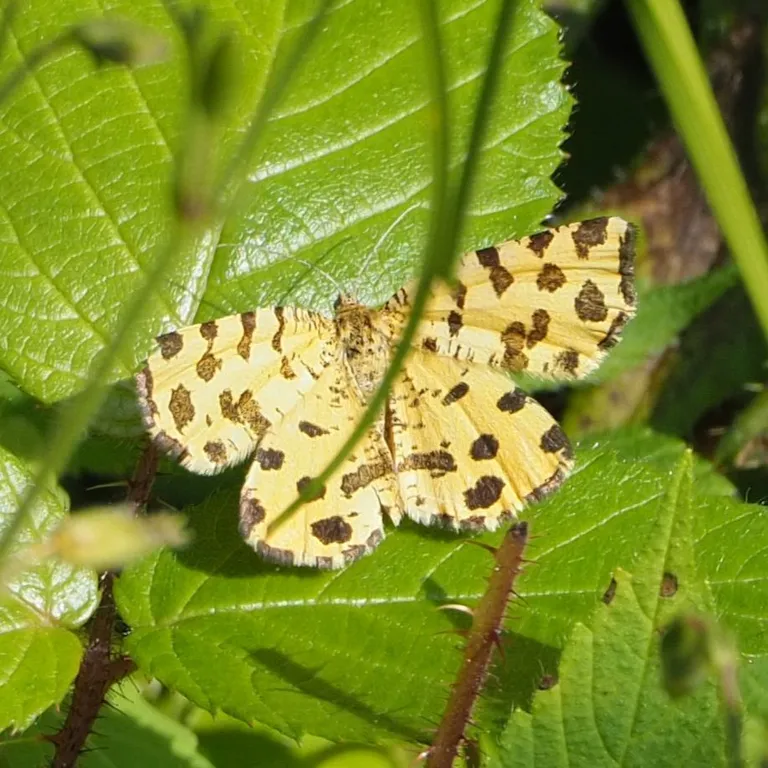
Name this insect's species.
Pseudopanthera macularia
